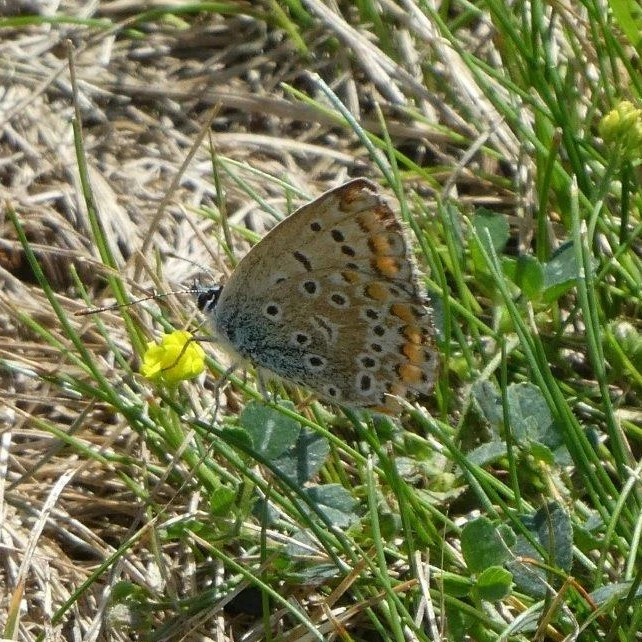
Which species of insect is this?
Polyommatus icarus
